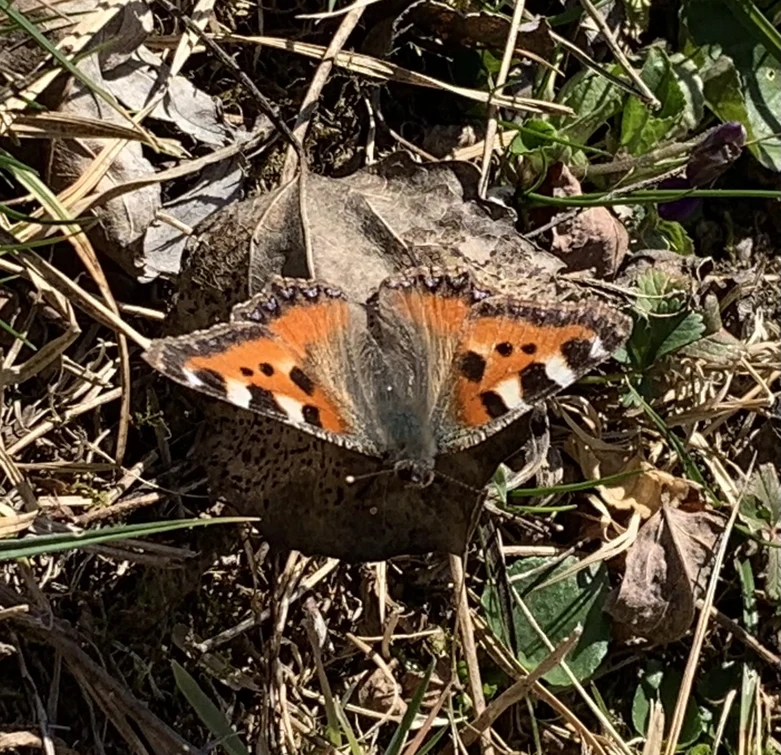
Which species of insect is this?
Aglais urticae
